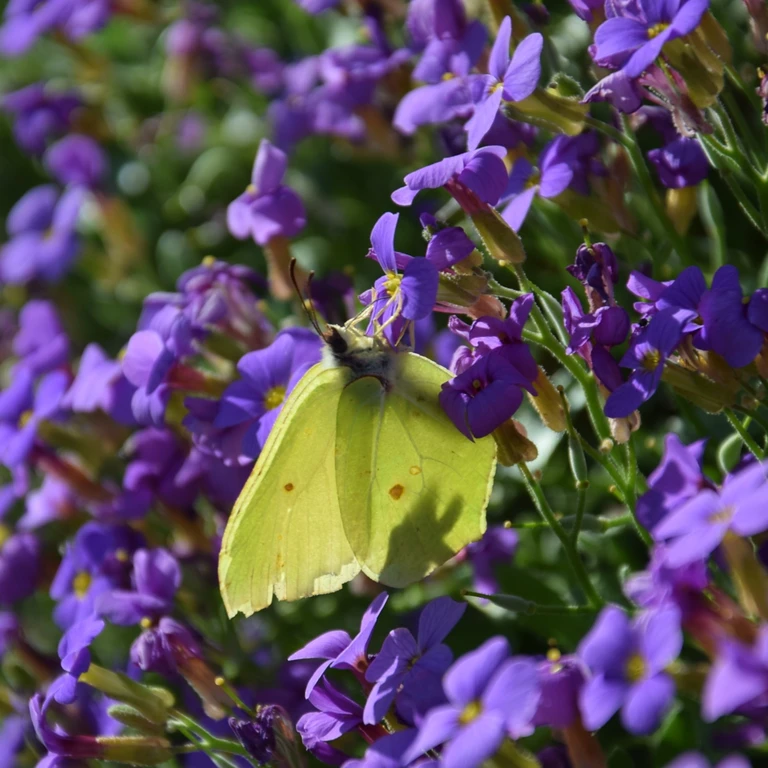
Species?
Gonepteryx rhamni
